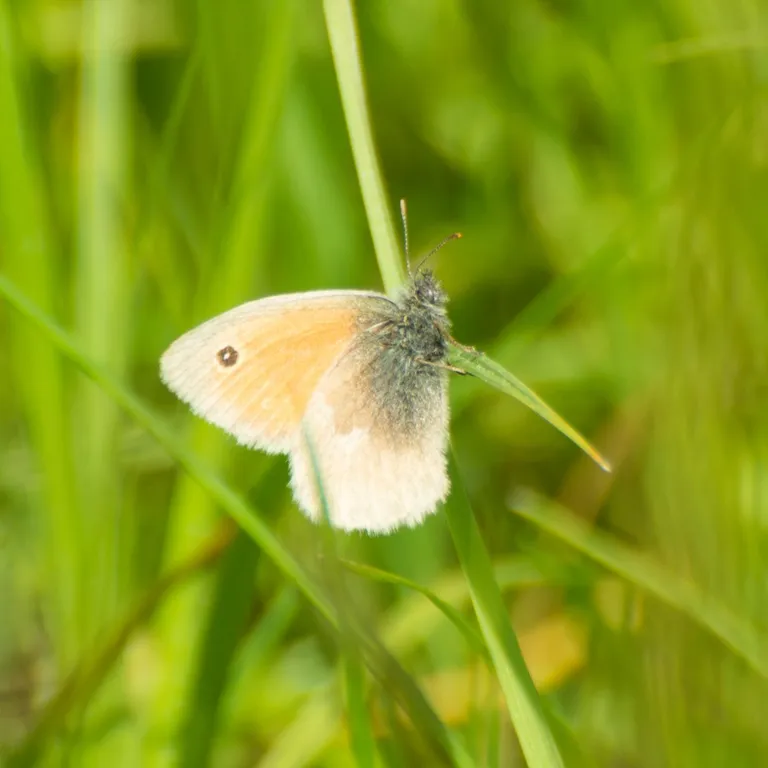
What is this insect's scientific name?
Coenonympha pamphilus
